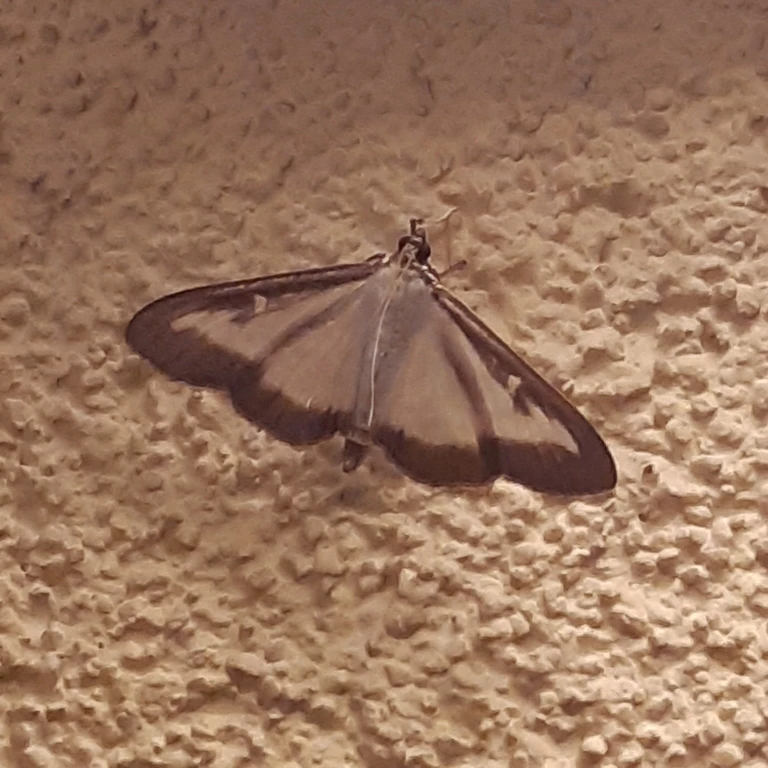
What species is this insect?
Cydalima perspectalis
